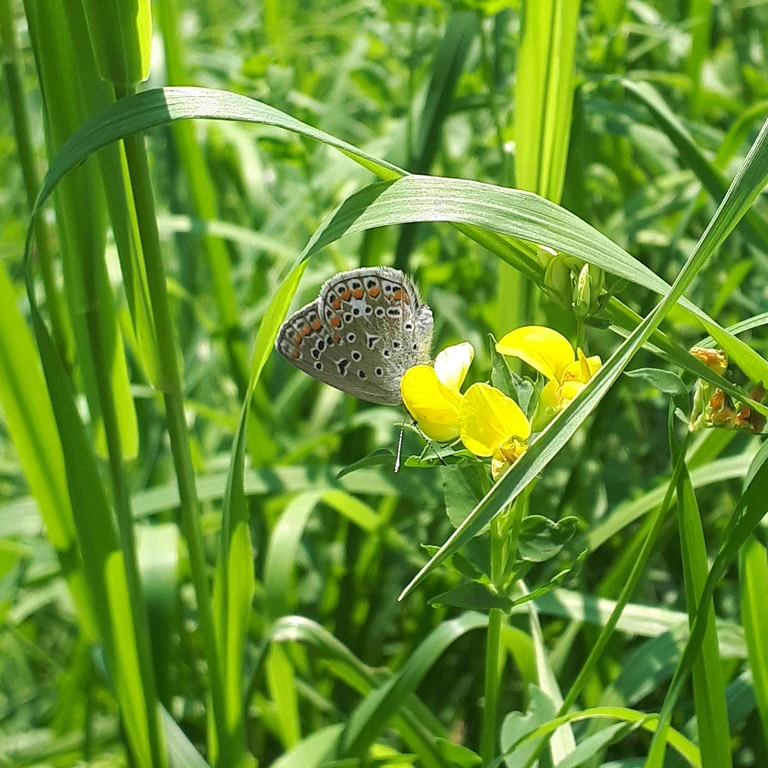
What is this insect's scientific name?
Polyommatus icarus
